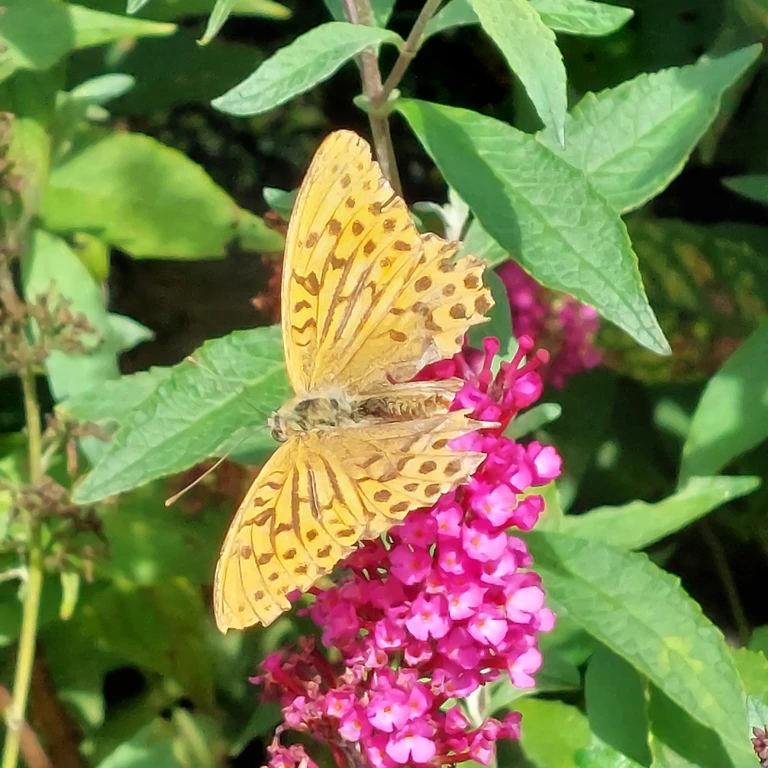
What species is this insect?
Argynnis paphia
